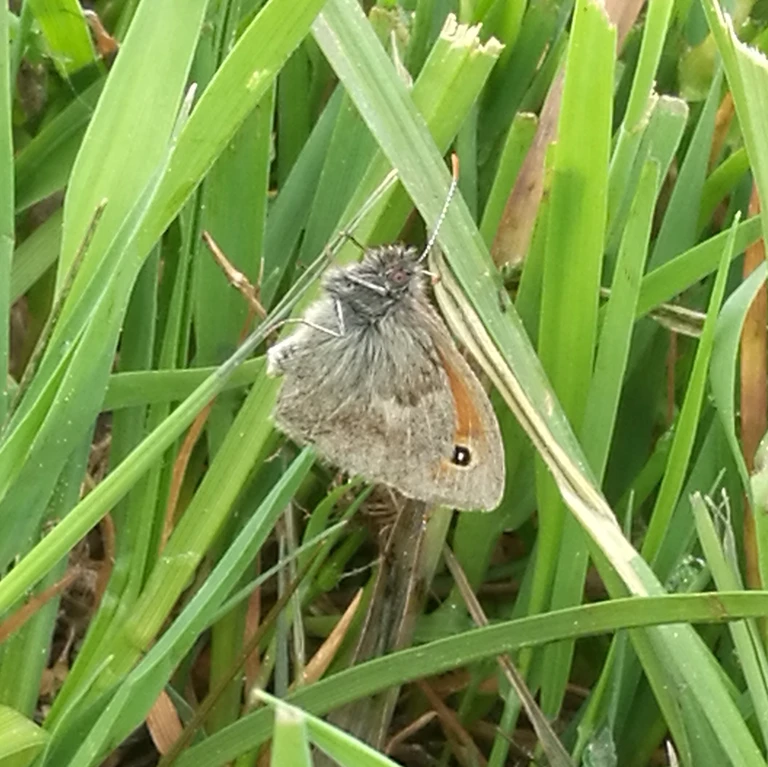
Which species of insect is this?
Coenonympha pamphilus
